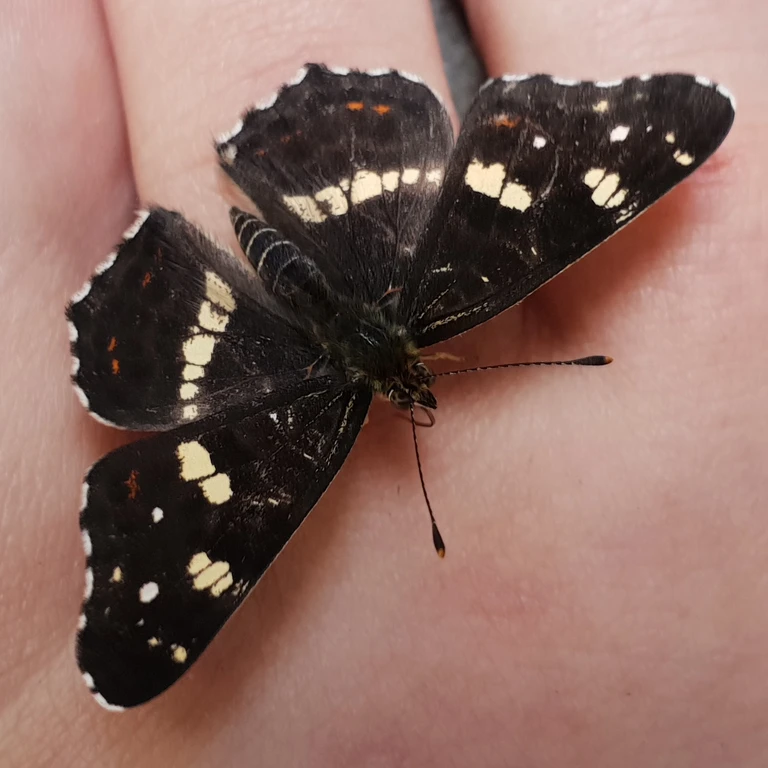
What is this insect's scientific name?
Araschnia levana
